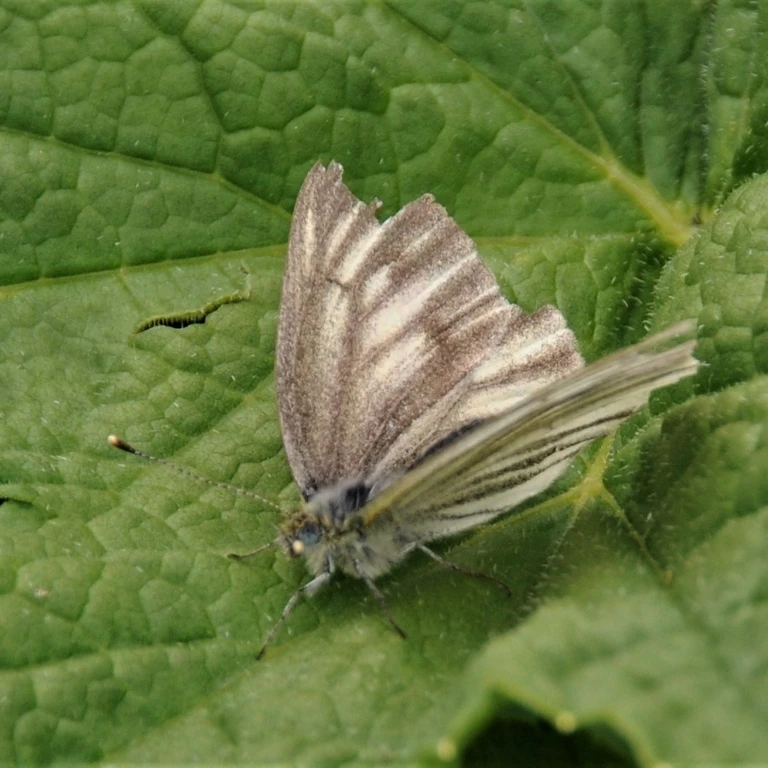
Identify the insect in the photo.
Pieris bryoniae
